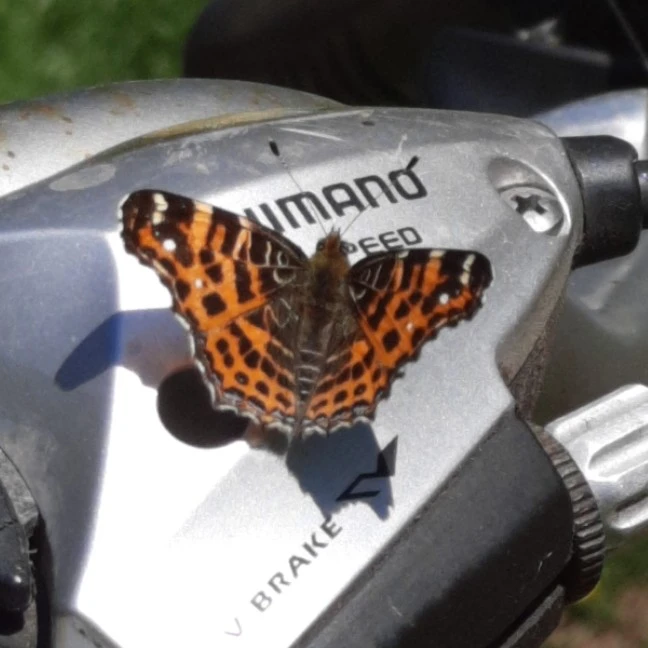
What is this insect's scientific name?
Araschnia levana
